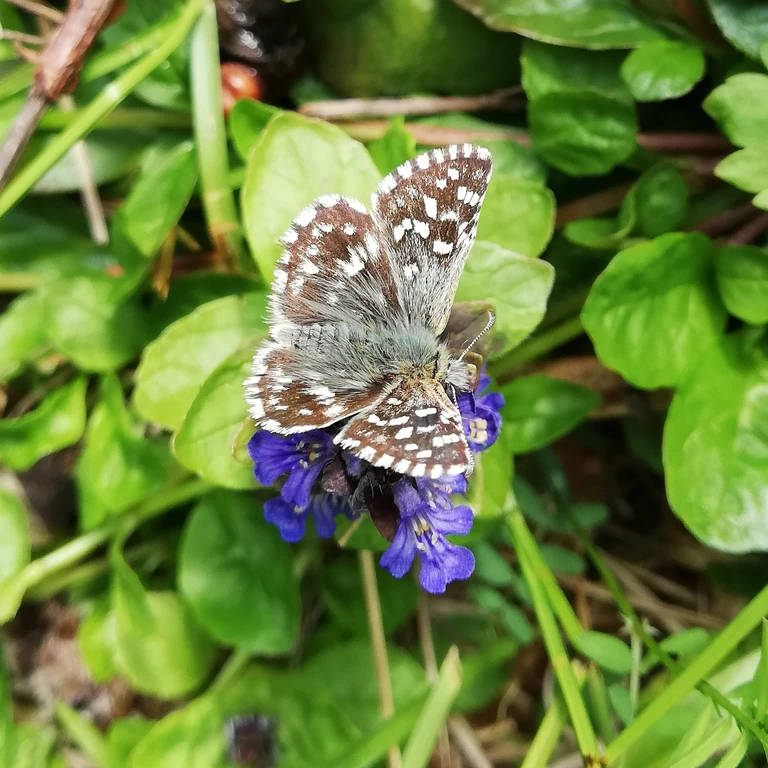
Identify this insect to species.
Pyrgus malvae
